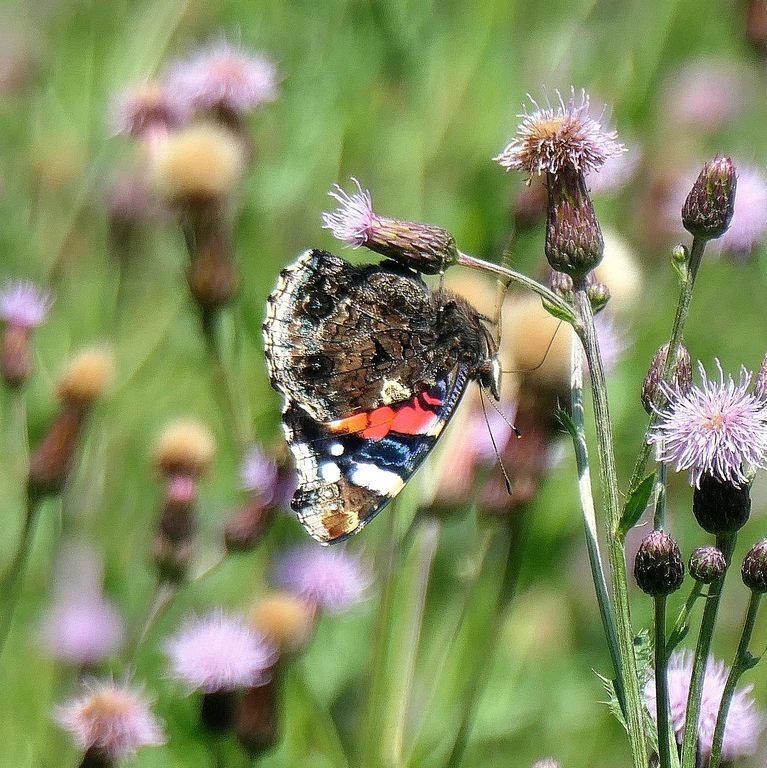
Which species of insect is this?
Vanessa atalanta
